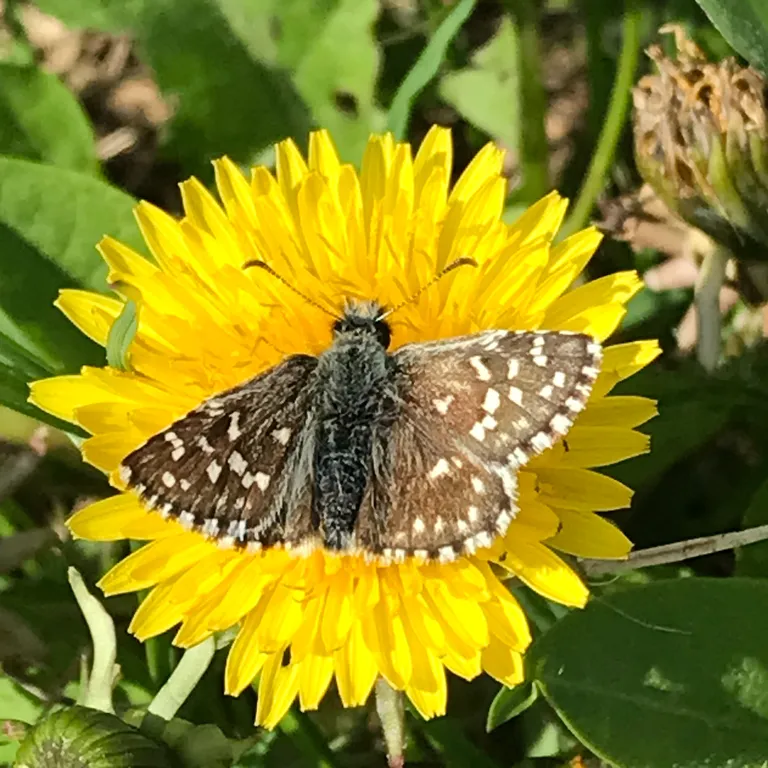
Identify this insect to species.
Pyrgus malvae
